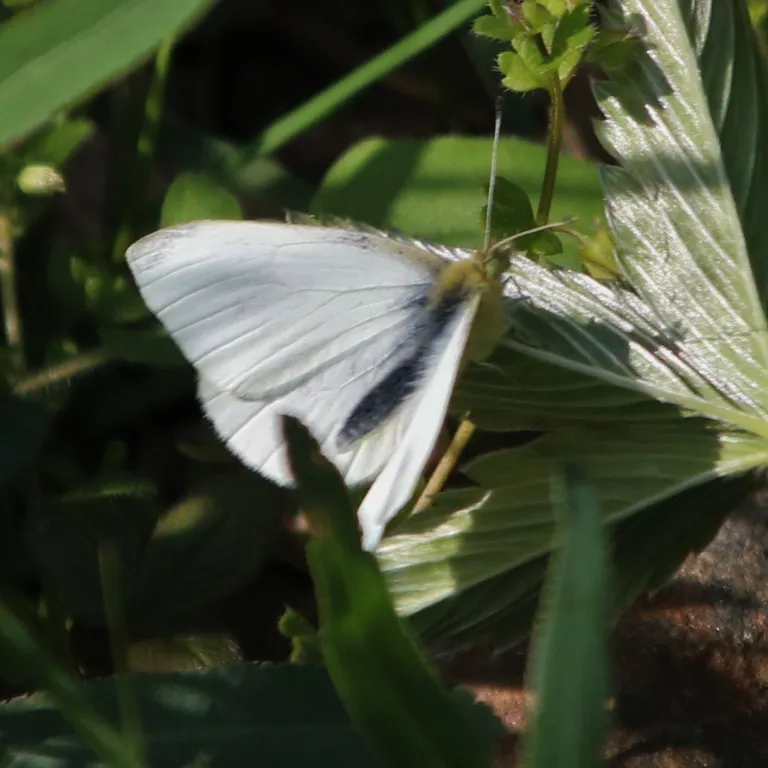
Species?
Pieris rapae
